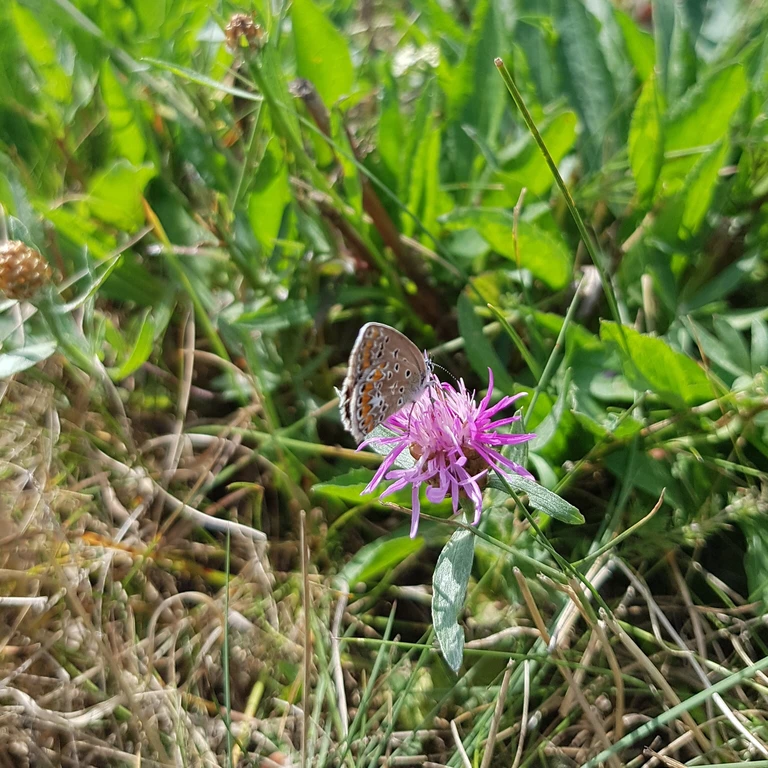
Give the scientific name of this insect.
Polyommatus icarus
